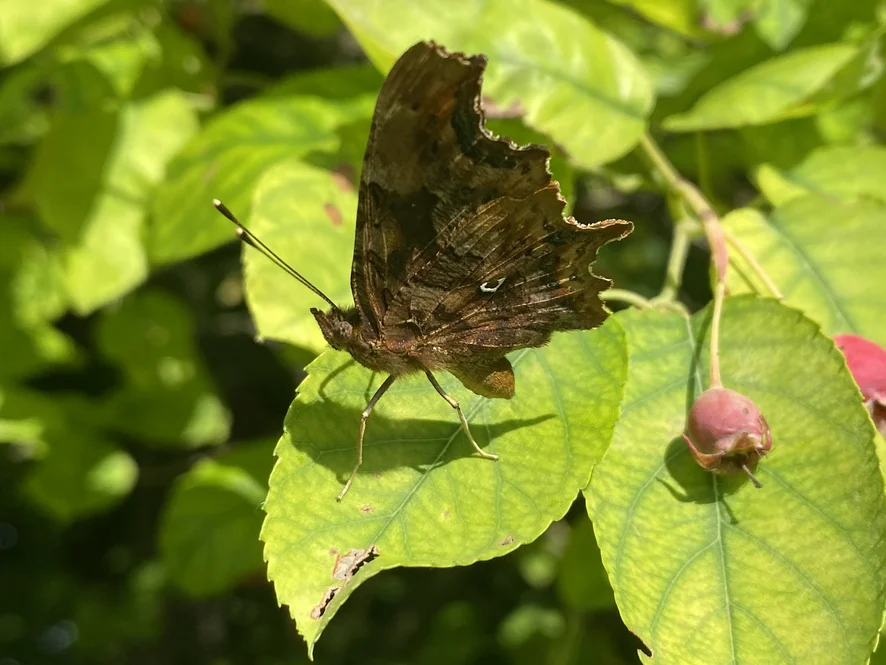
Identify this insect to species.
Polygonia c-album
